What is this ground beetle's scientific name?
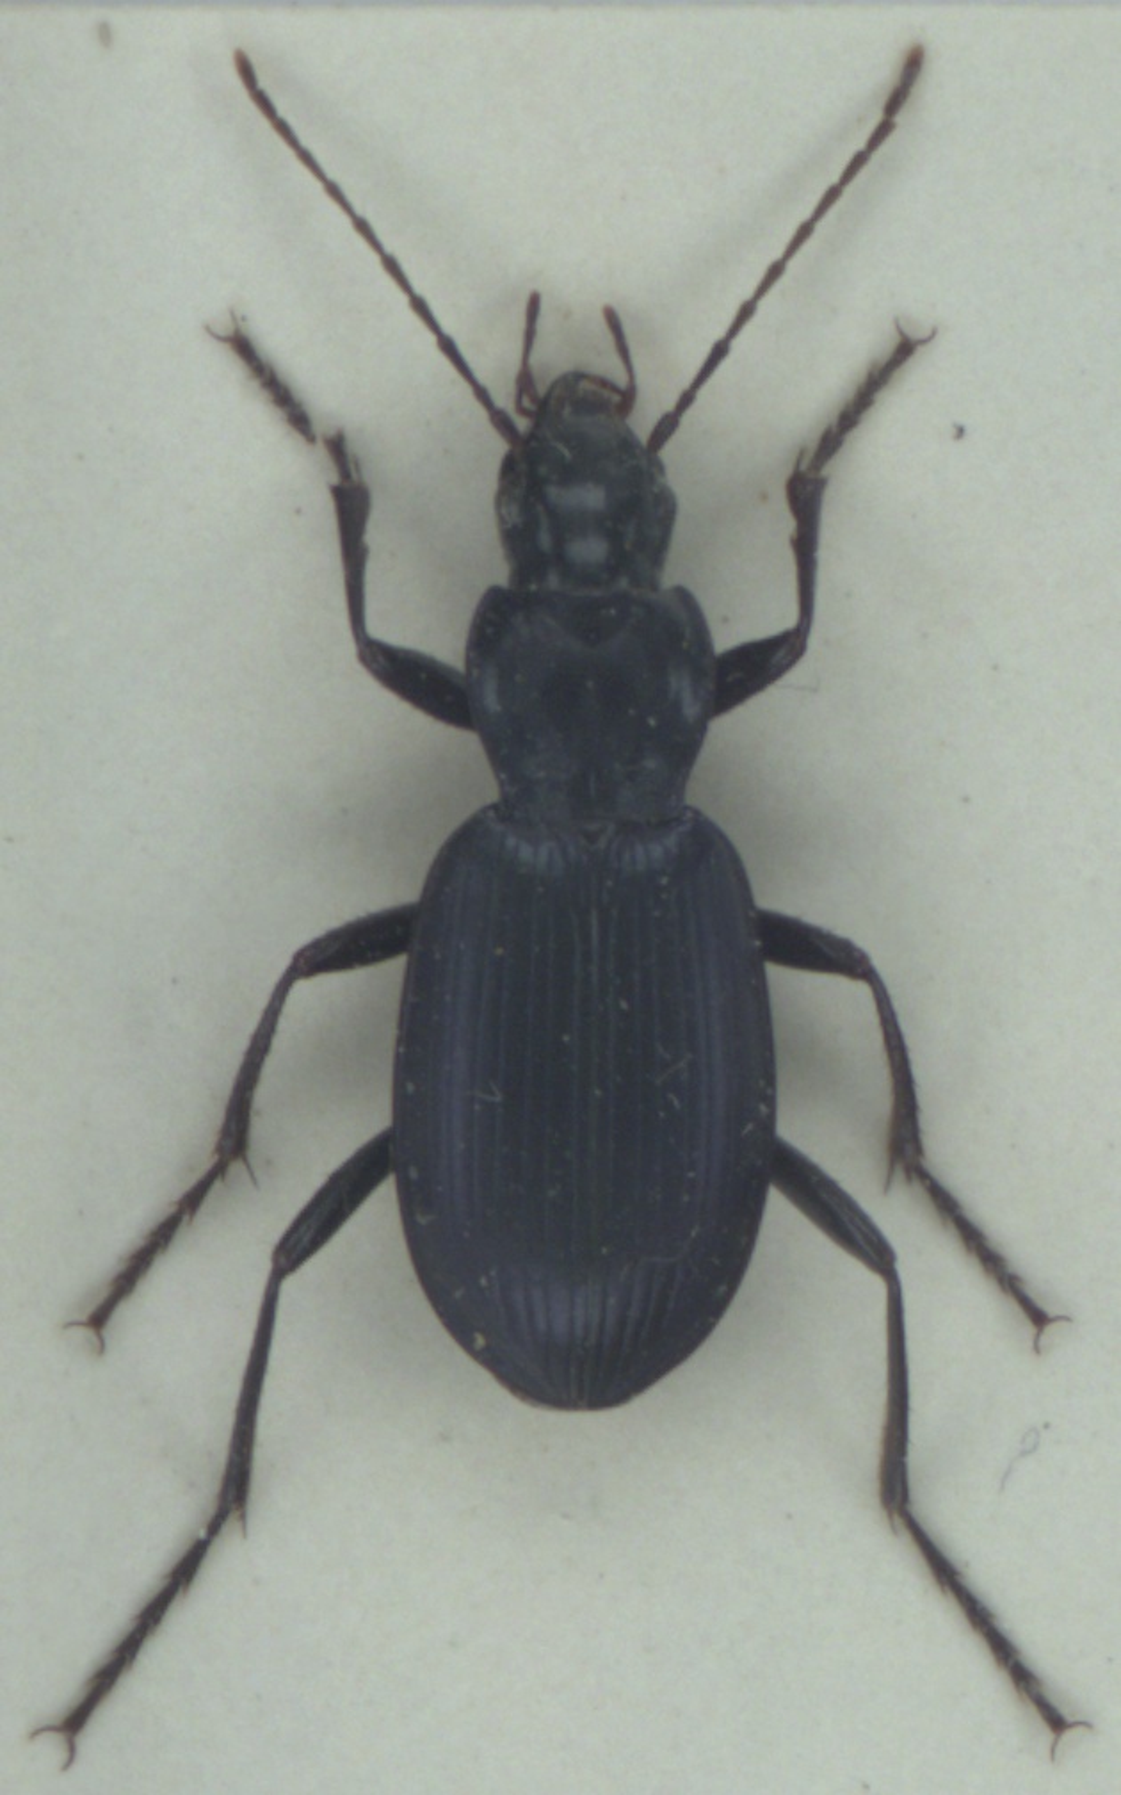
Laemostenus terricola
